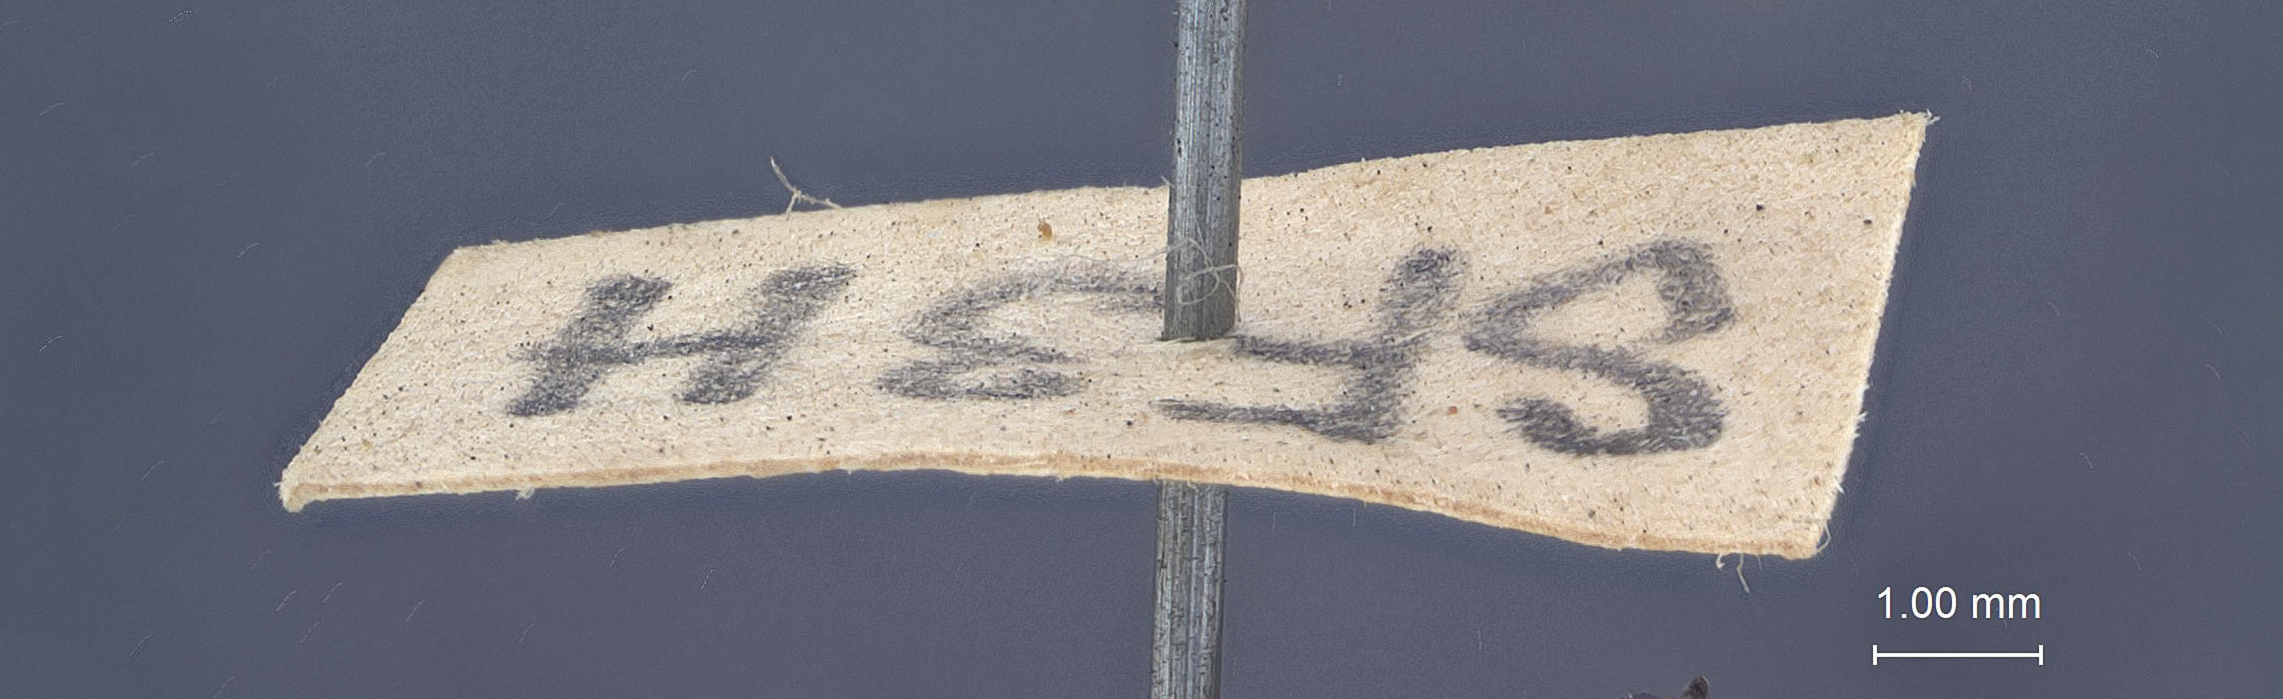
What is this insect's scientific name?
Syndipnus probatus
